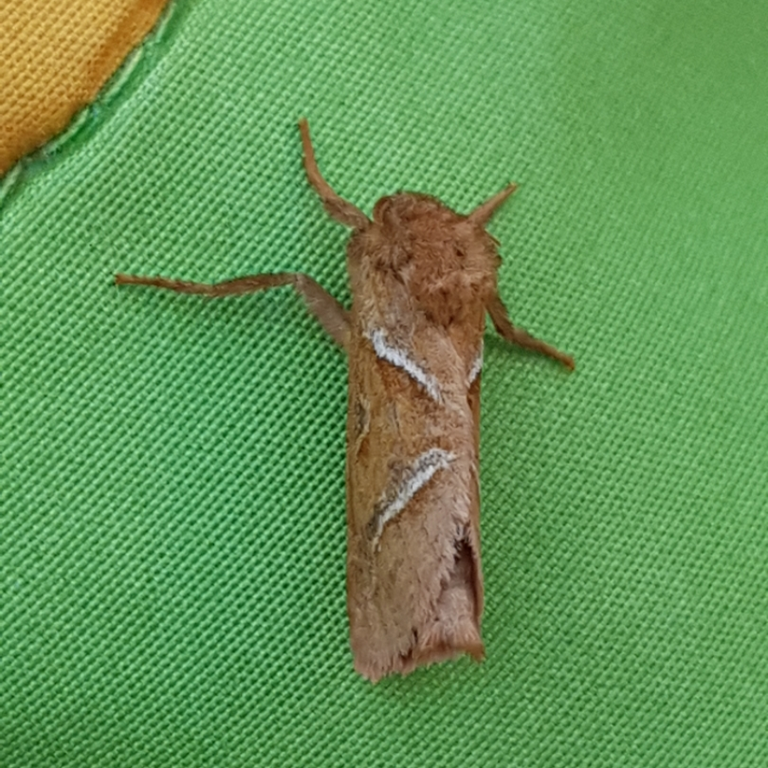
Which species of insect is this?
Triodia sylvina
